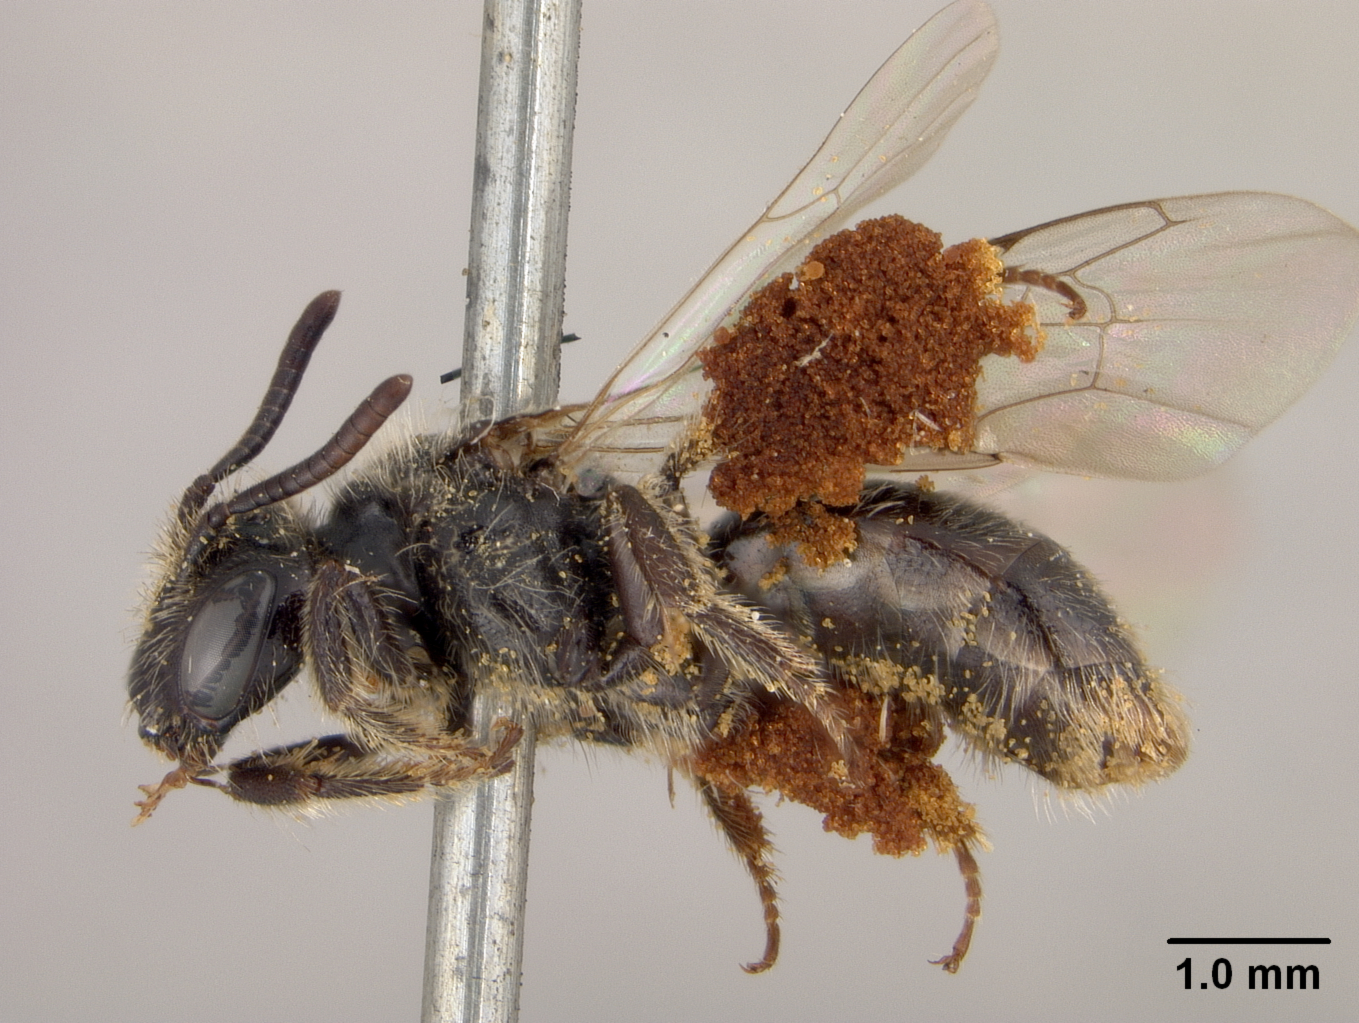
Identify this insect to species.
Panurginus cressoniellus
